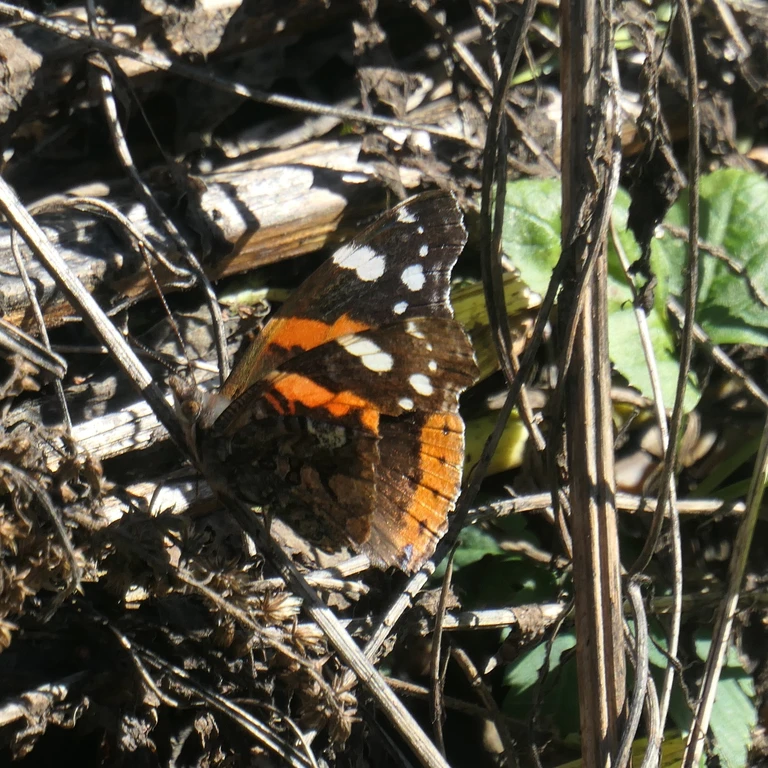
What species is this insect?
Vanessa atalanta
